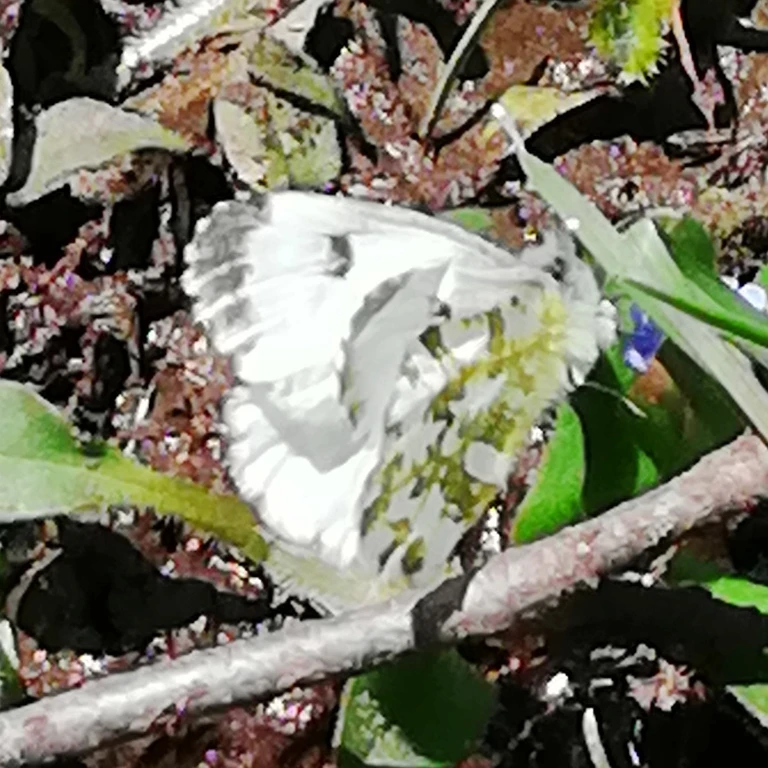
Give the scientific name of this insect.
Anthocharis cardamines
